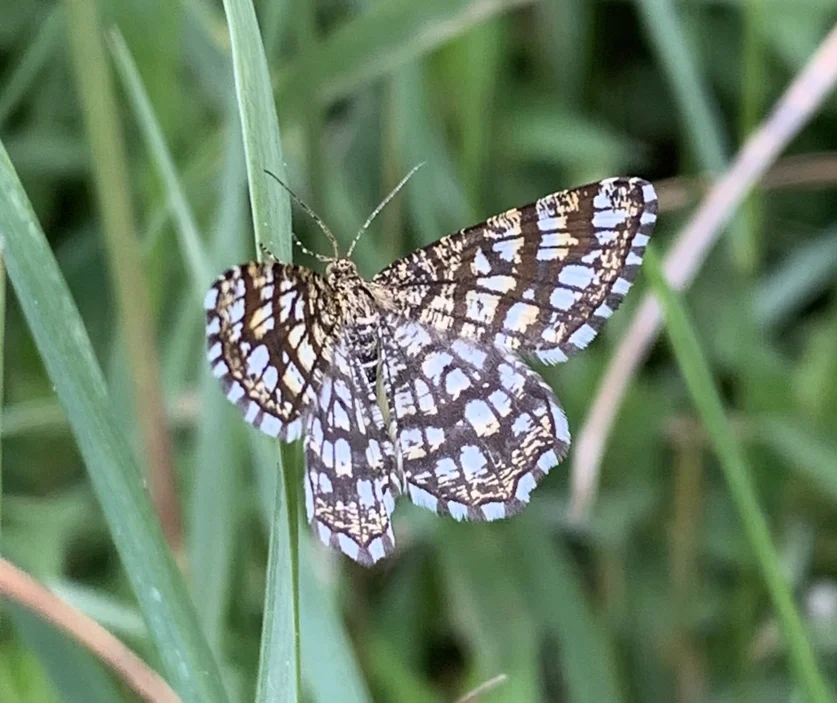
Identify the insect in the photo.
Chiasmia clathrata
